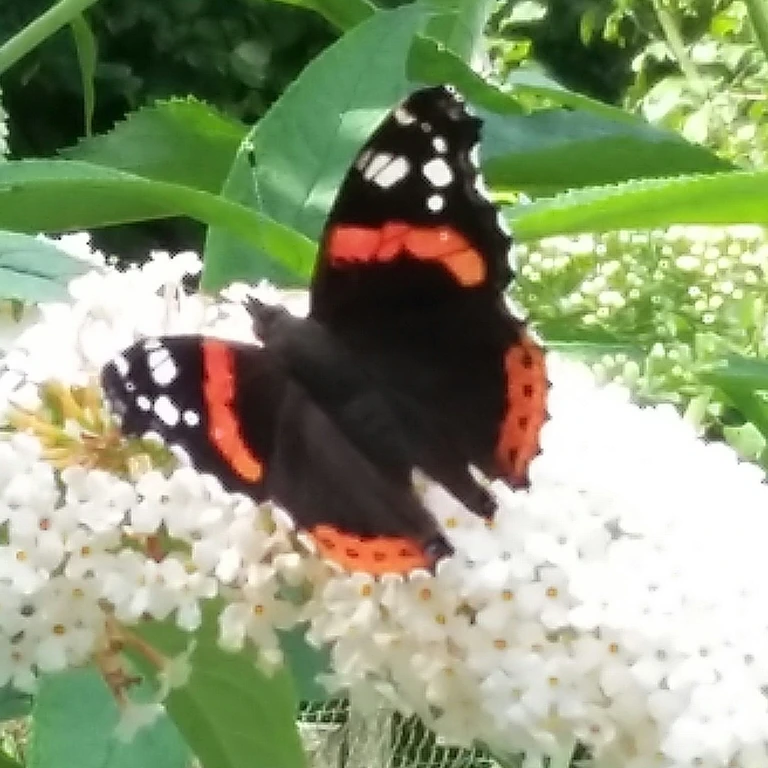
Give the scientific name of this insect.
Vanessa atalanta
